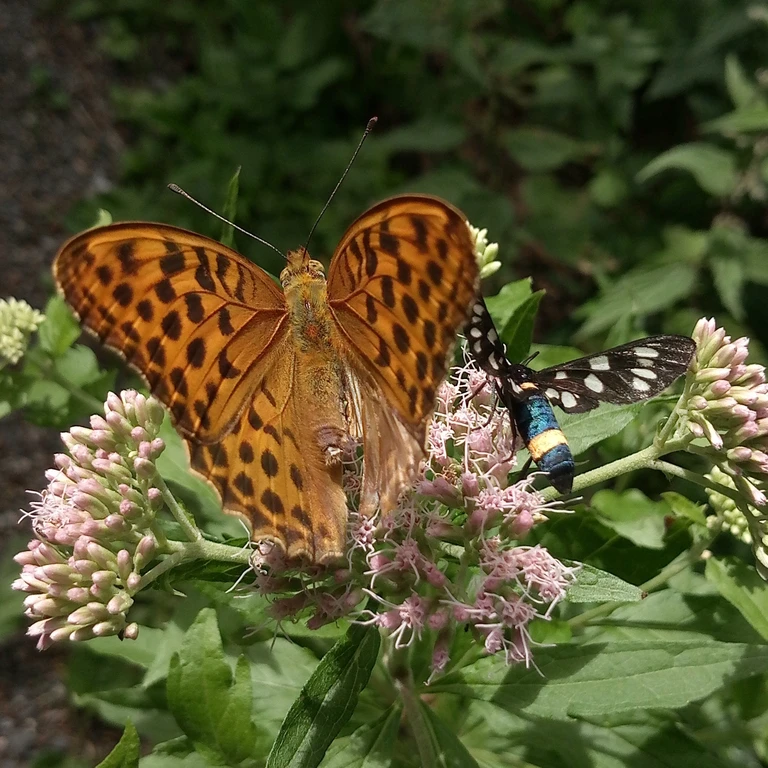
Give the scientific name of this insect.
Argynnis paphia
